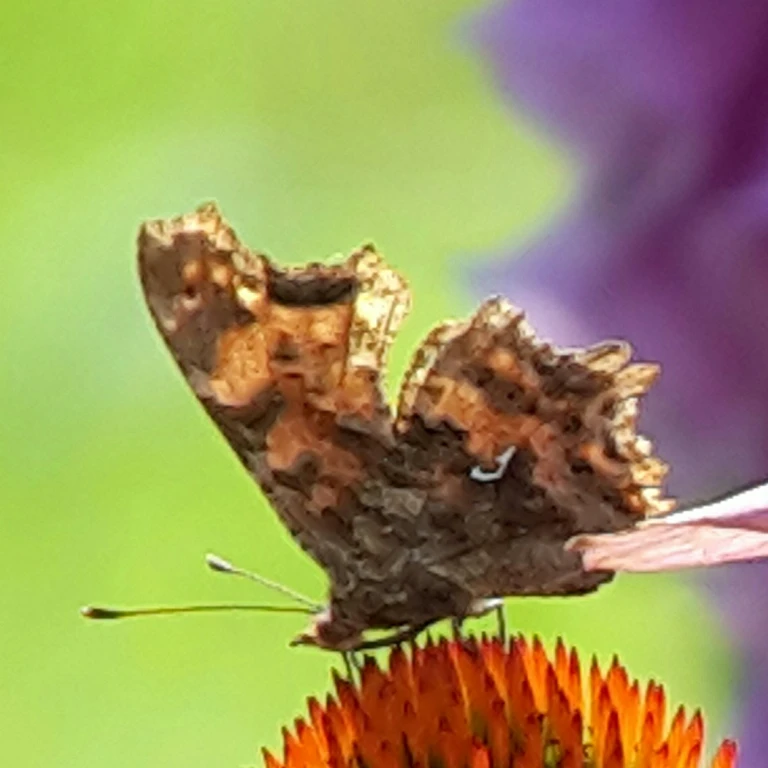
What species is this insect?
Polygonia c-album
